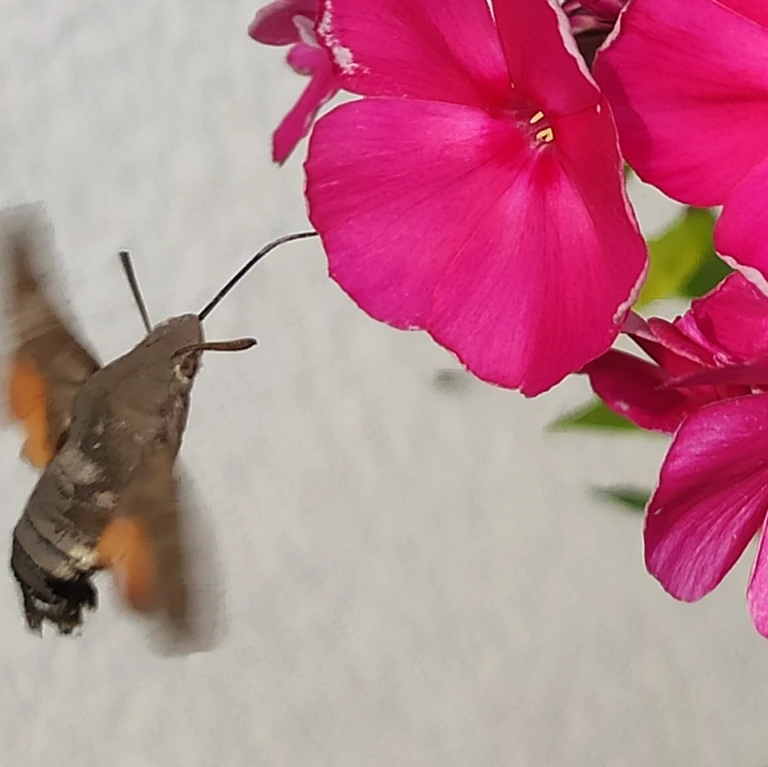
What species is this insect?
Macroglossum stellatarum
